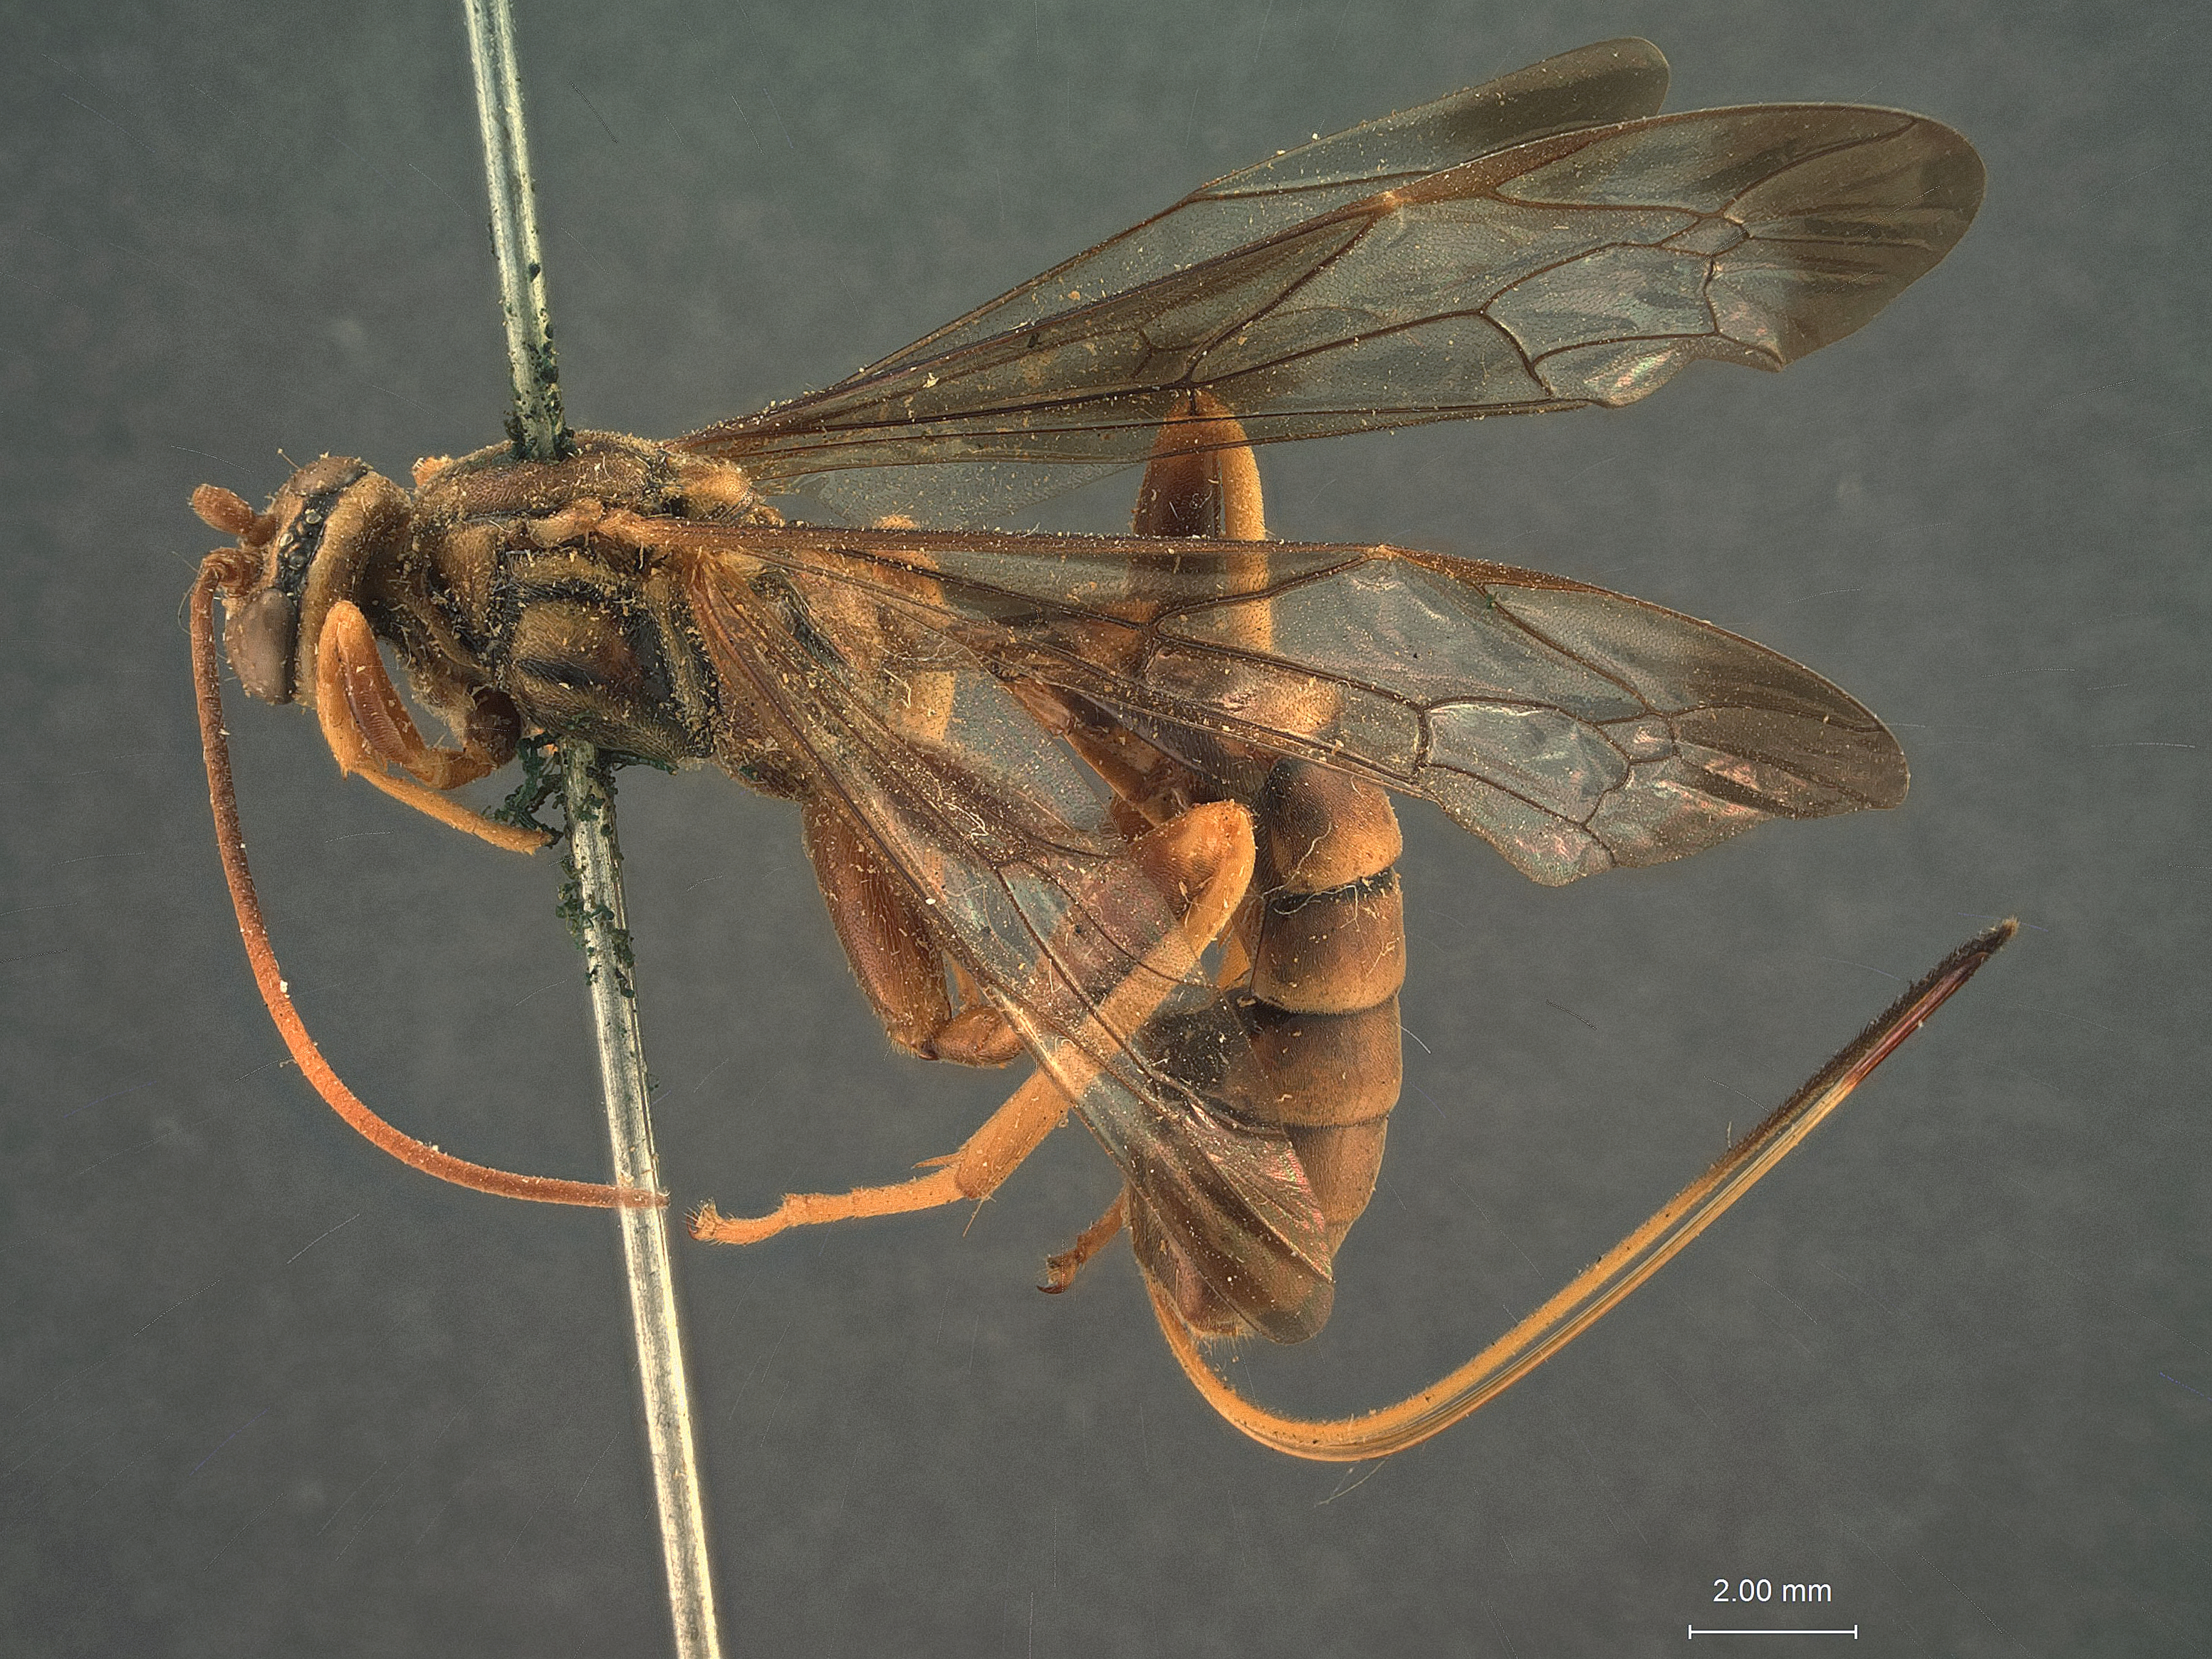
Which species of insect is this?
Labena confusa
